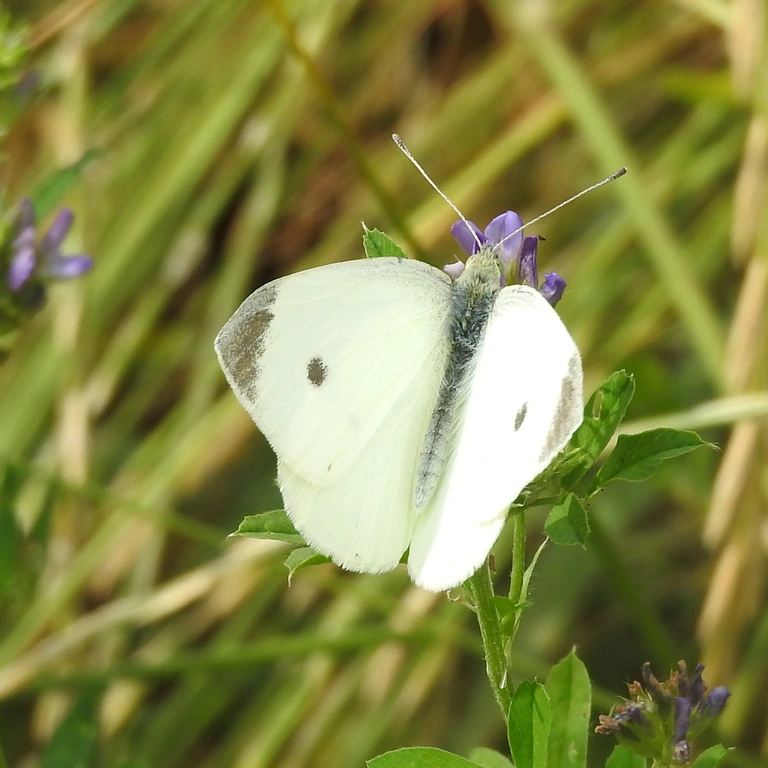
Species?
Pieris rapae
